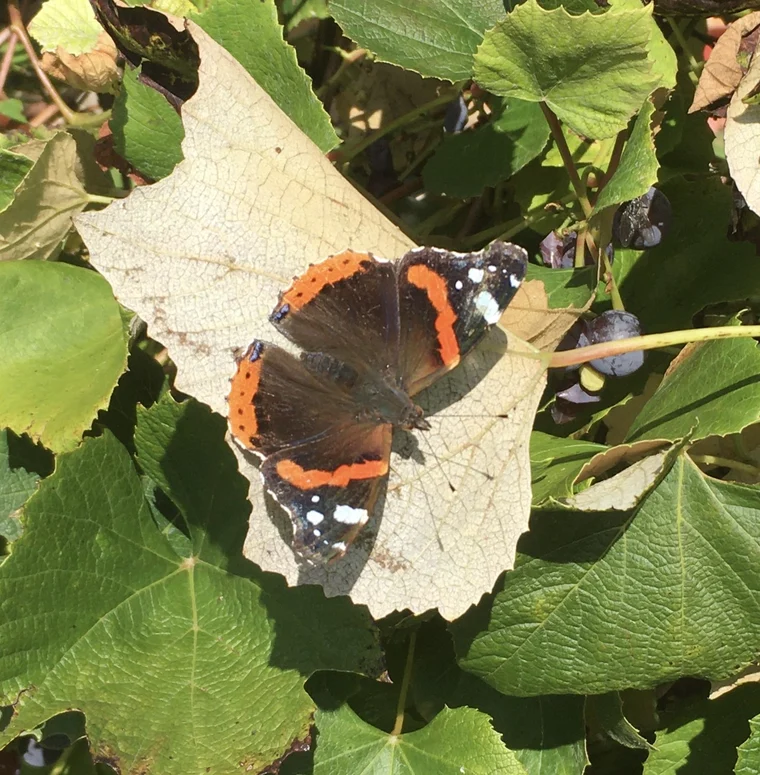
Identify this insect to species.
Vanessa atalanta
